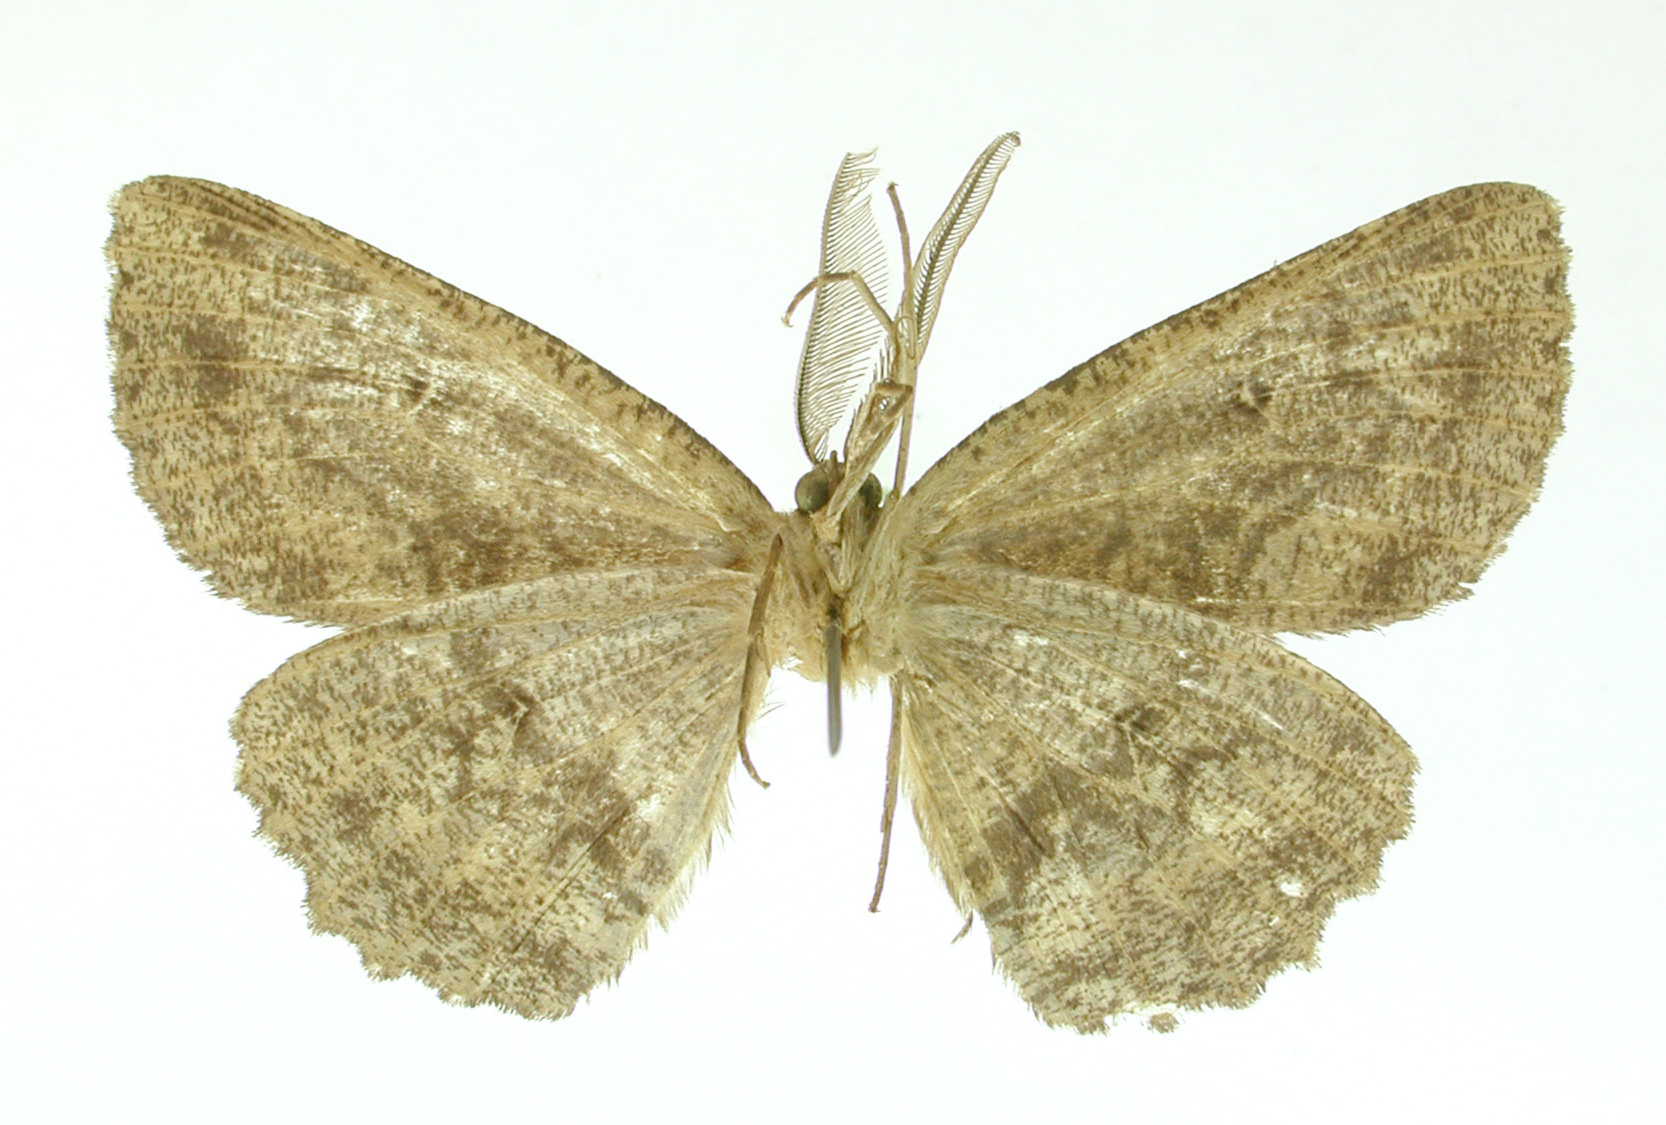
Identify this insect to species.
Amphidasys antennatissima
